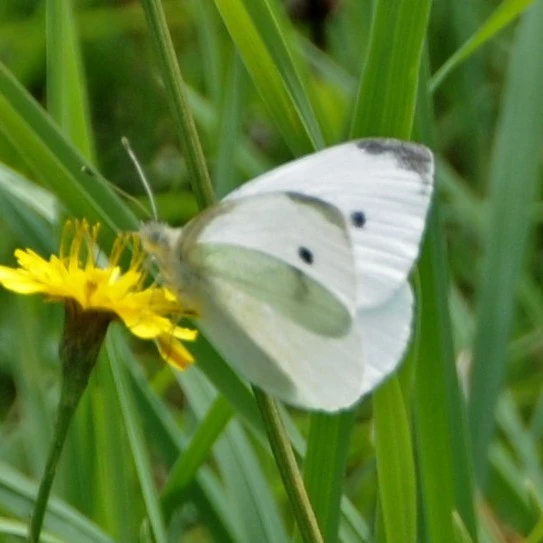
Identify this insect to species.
Pieris rapae
